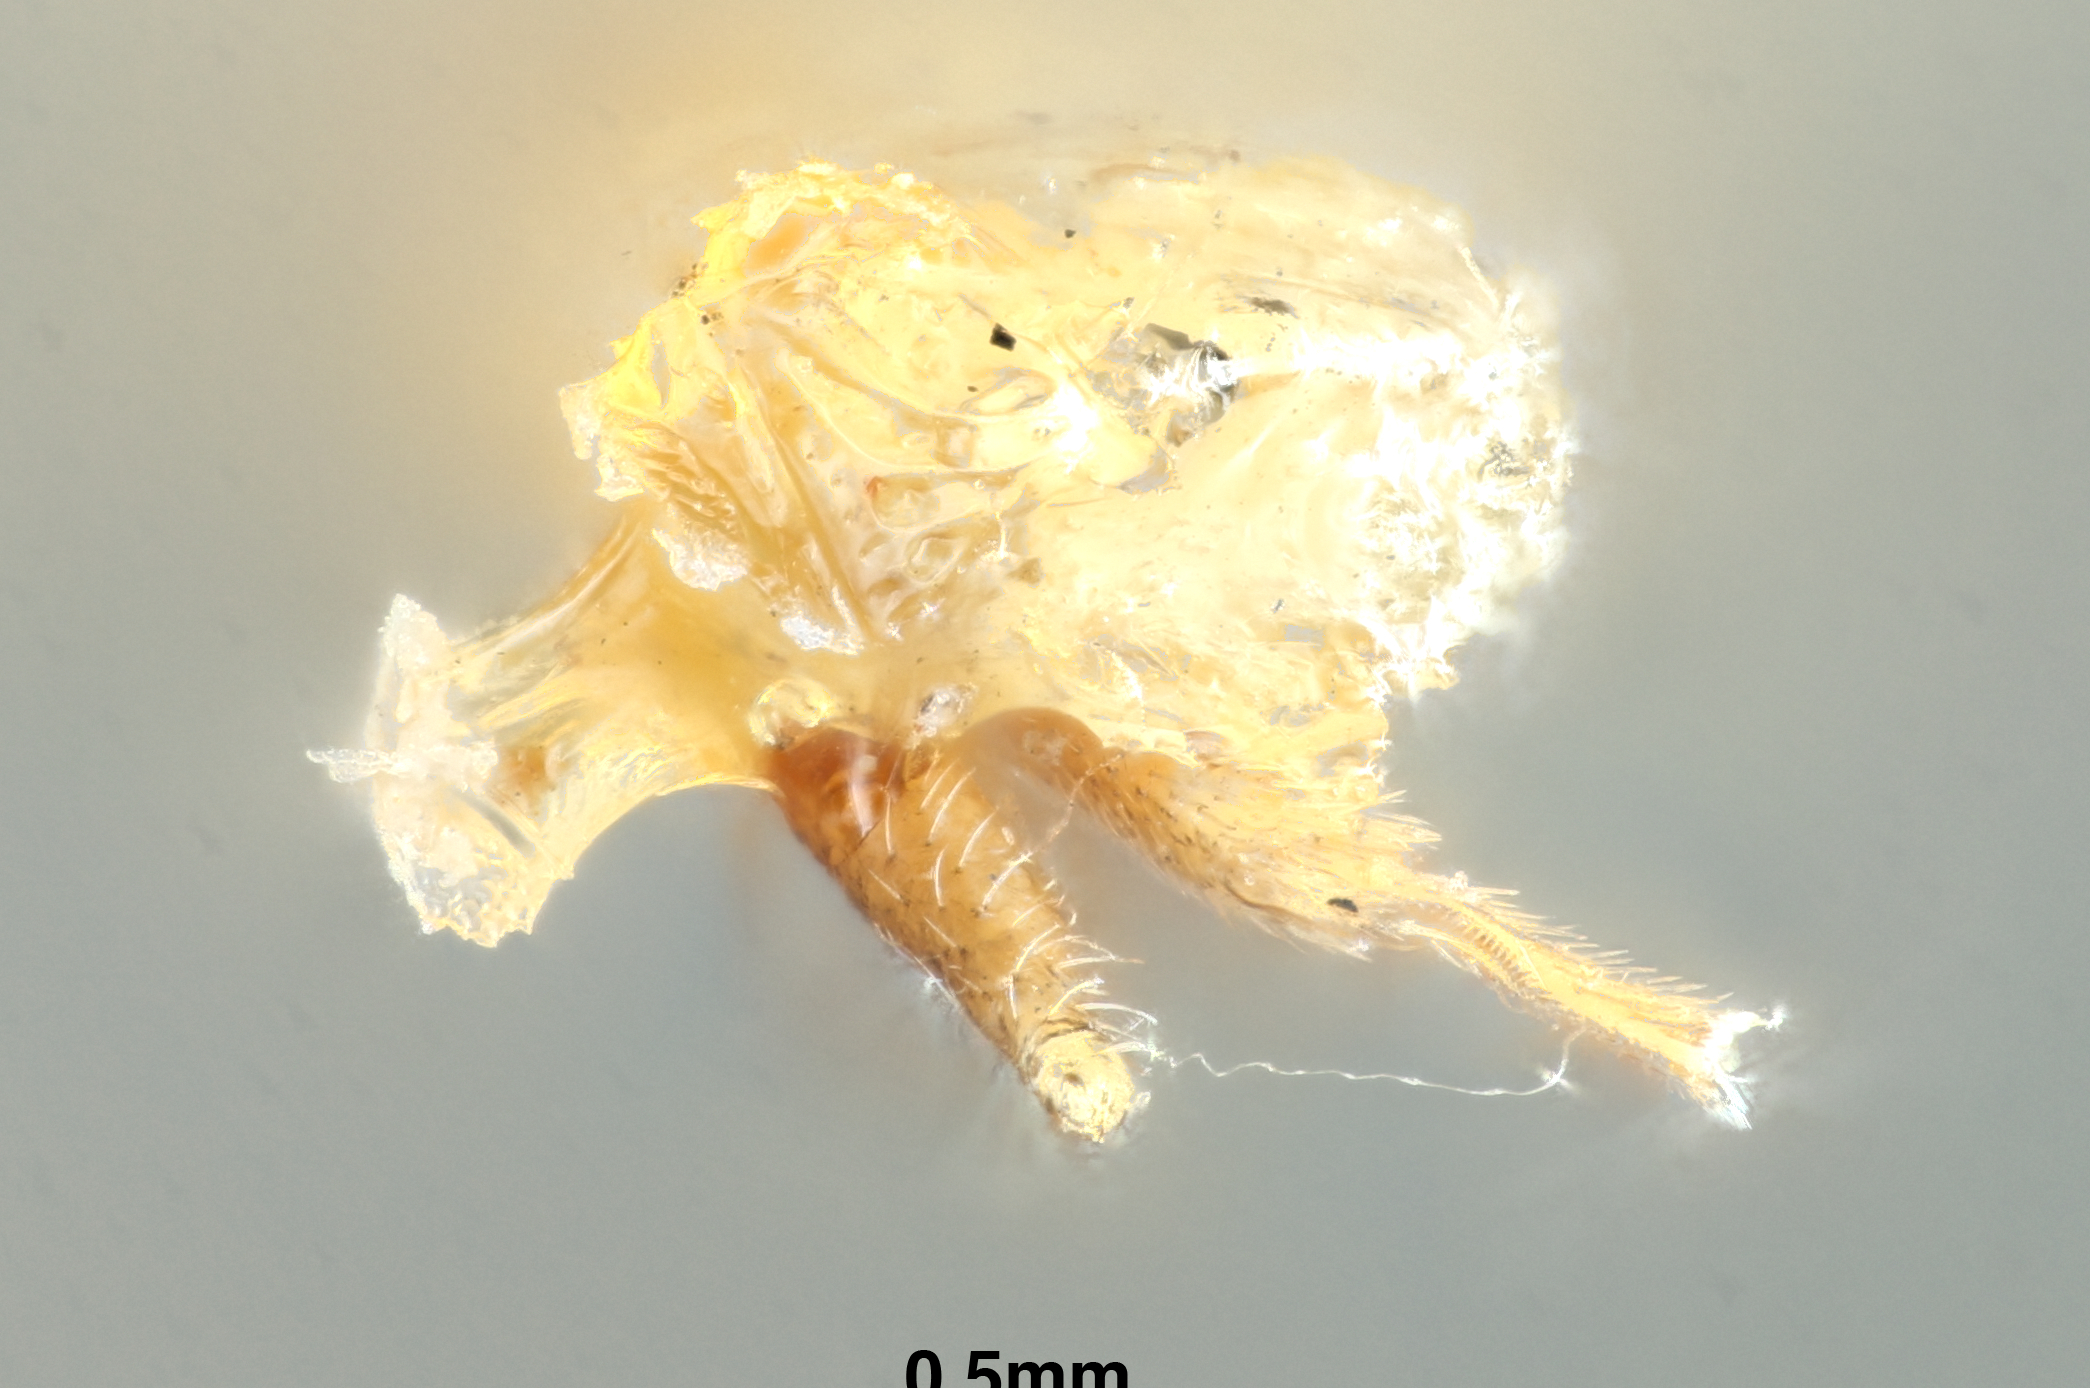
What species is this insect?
Prosacantha striaticeps
